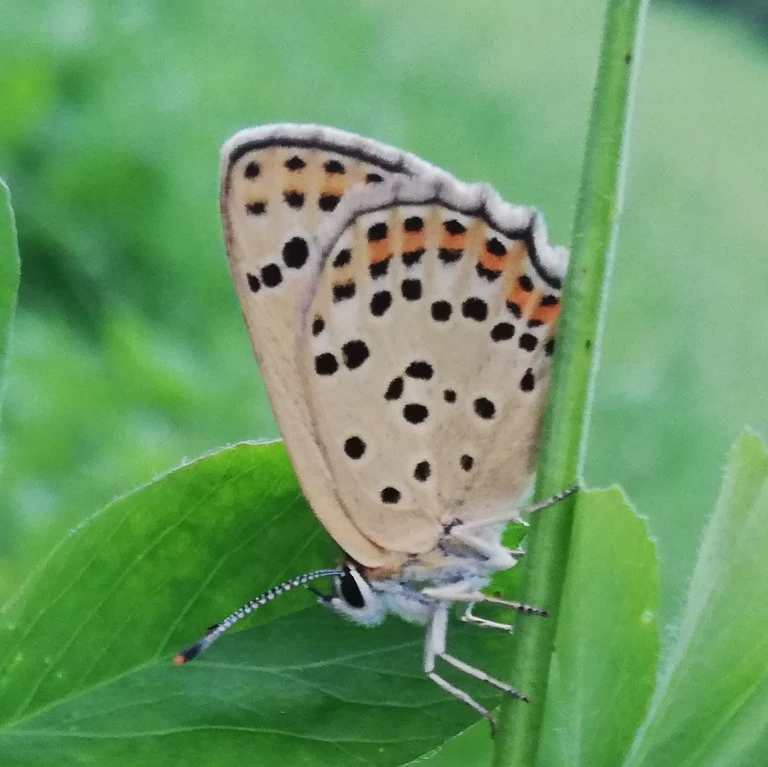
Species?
Lycaena tityrus (also Loweia tityrus)
